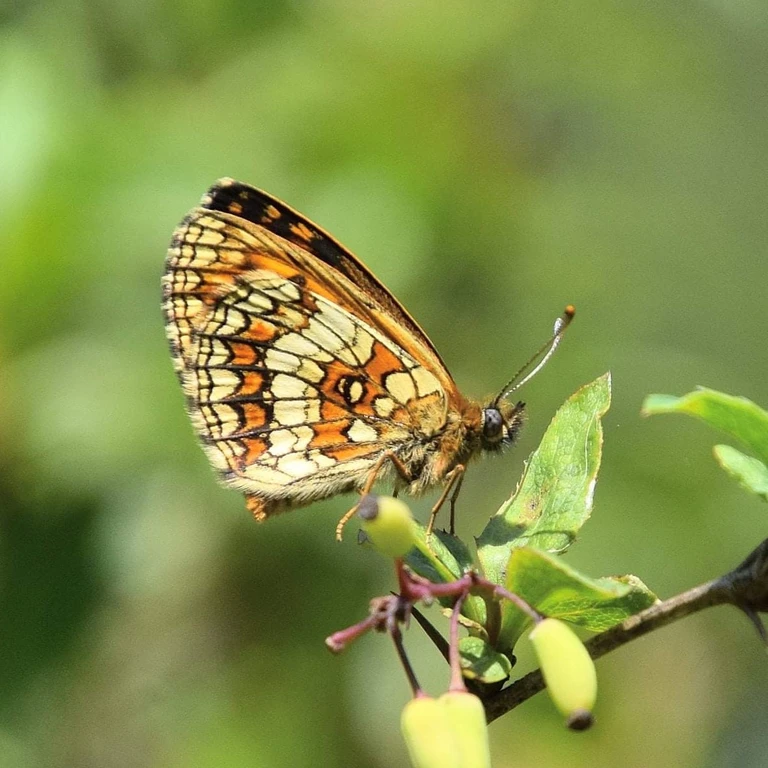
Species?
Melitaea athalia
